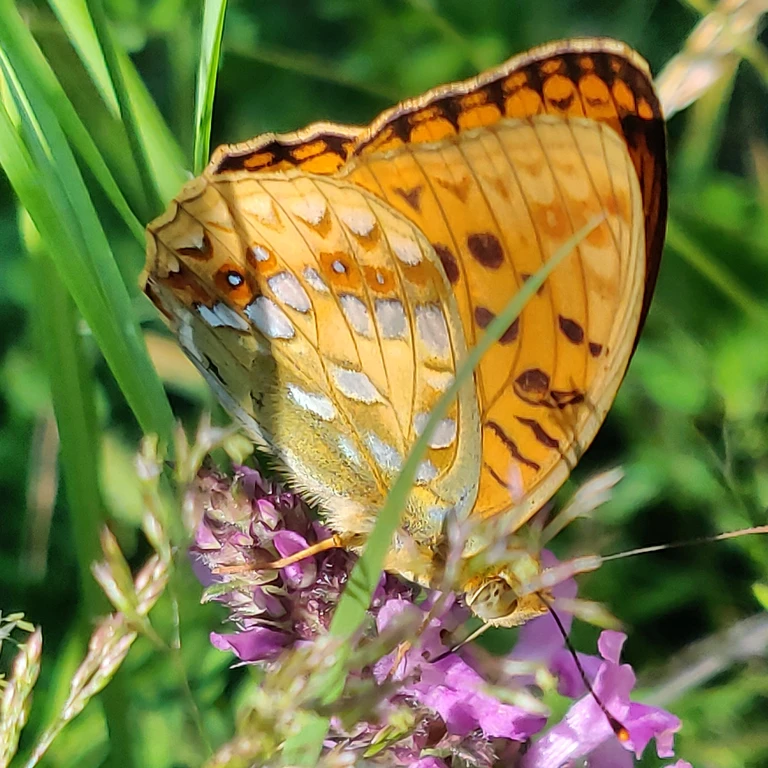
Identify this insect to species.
Fabriciana adippe
